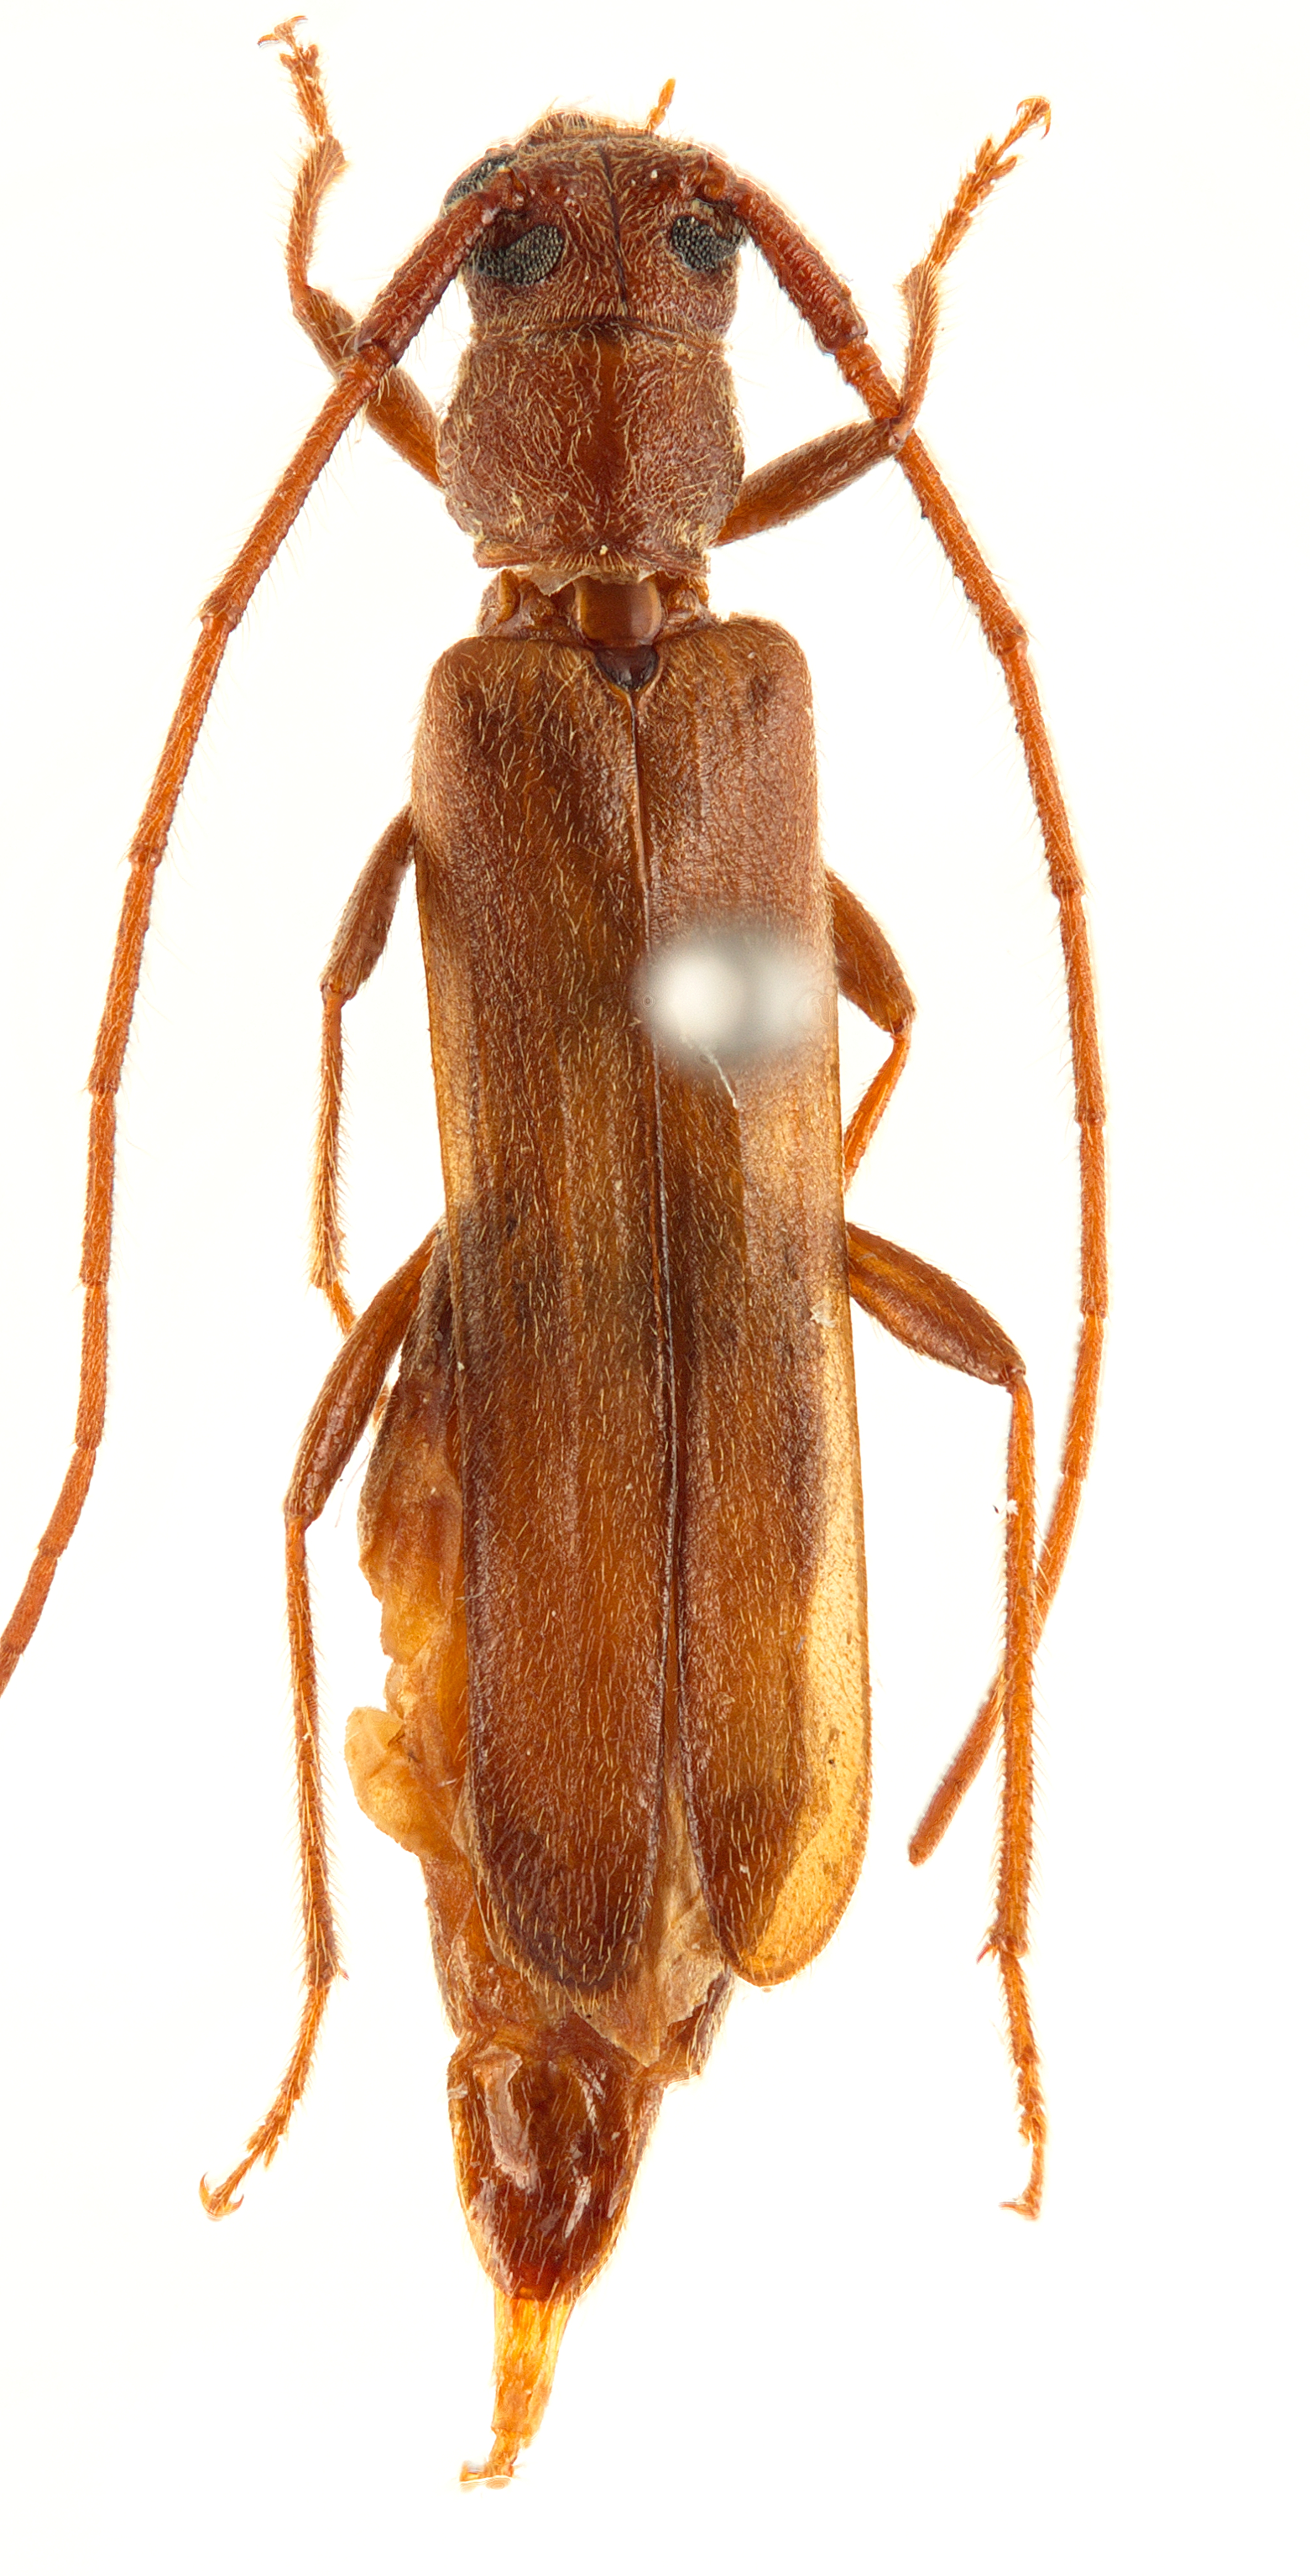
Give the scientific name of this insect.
Oeme rigida
